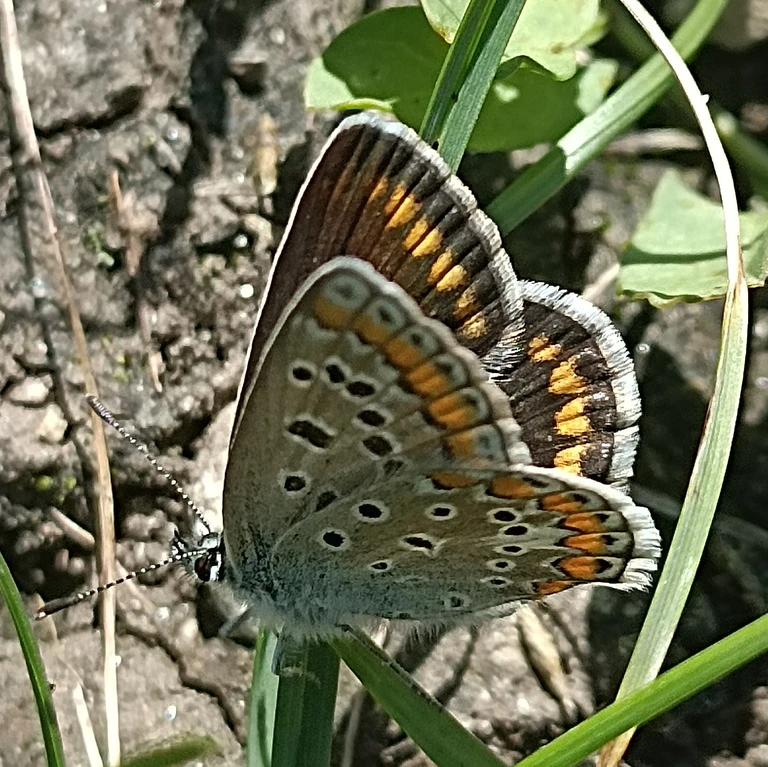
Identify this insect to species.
Polyommatus icarus
